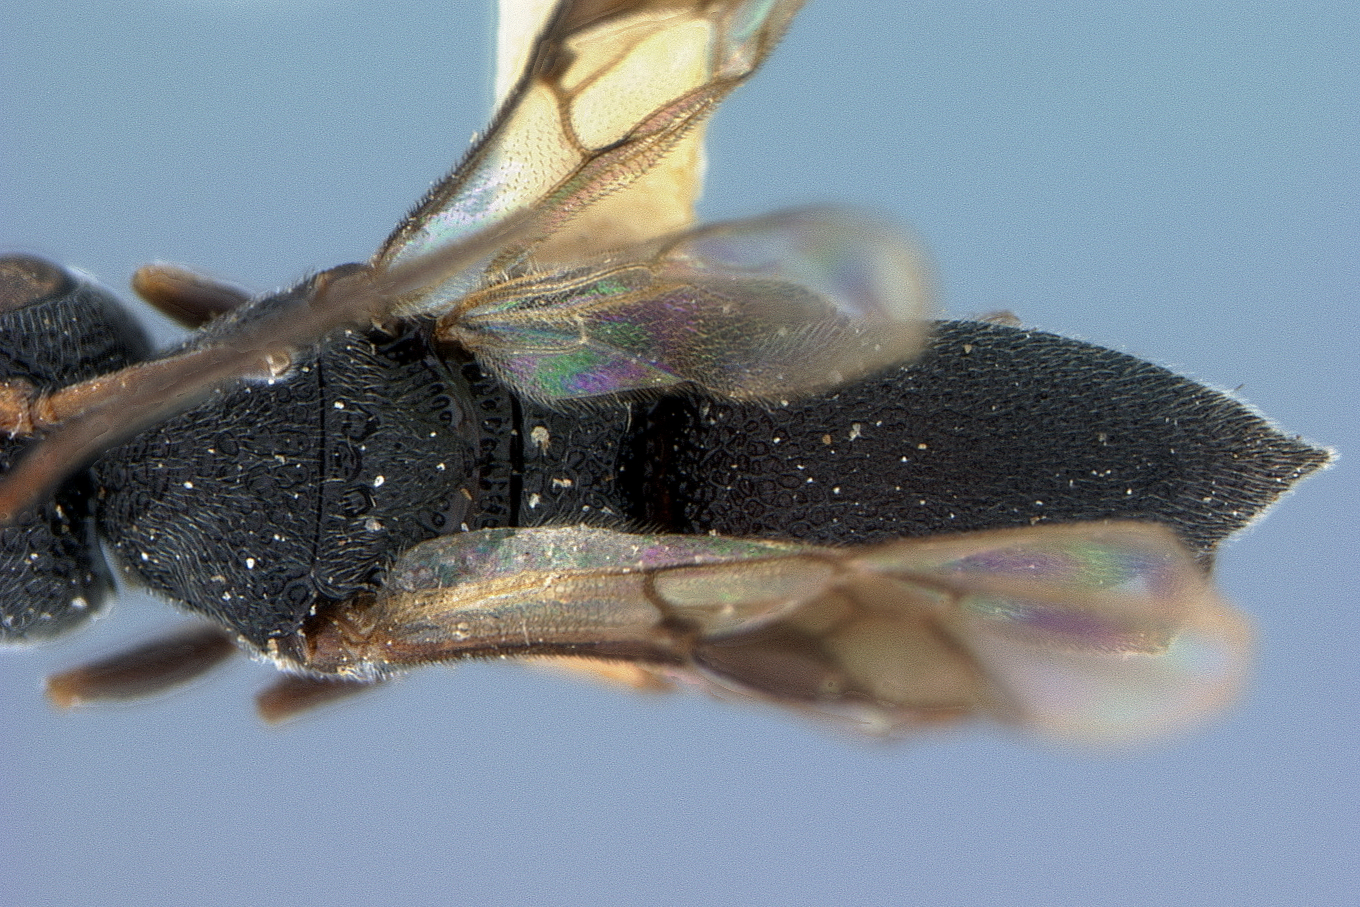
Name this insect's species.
Cascogaster fullawayi
